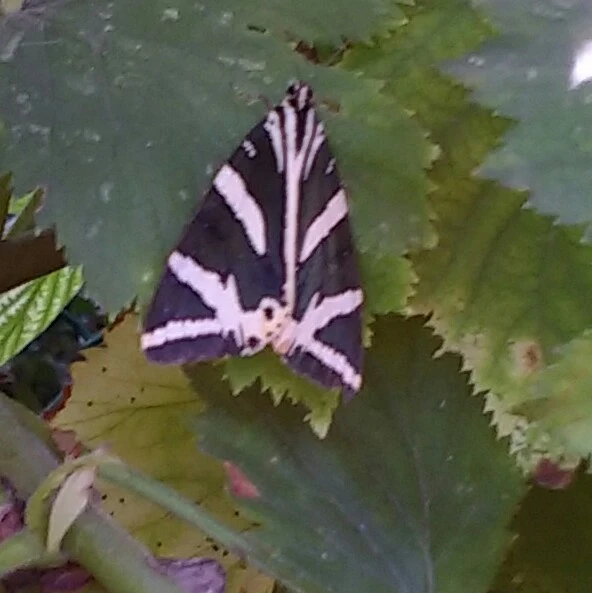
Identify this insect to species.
Euplagia quadripunctaria
